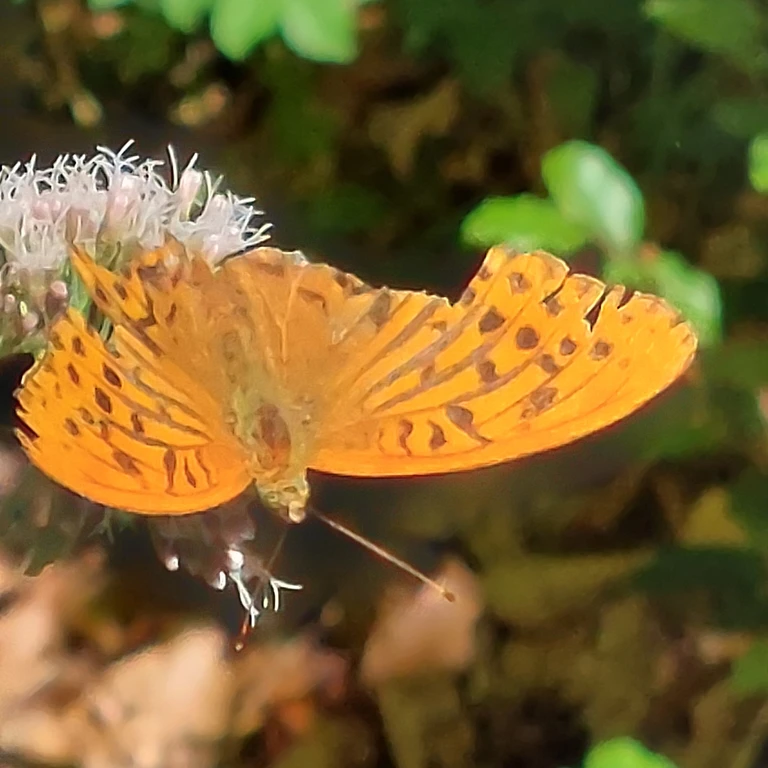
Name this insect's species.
Argynnis paphia
